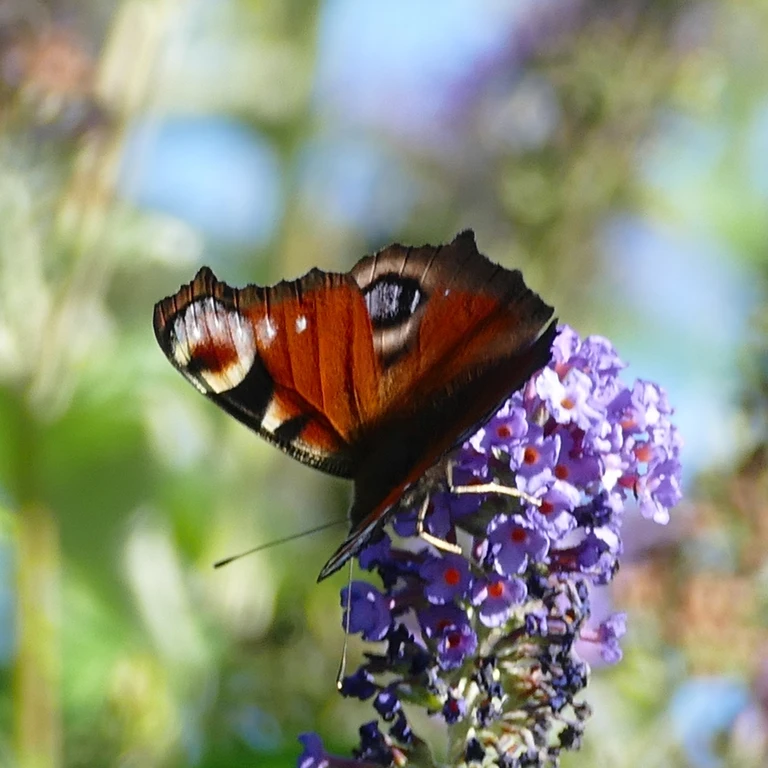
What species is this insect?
Aglais io
